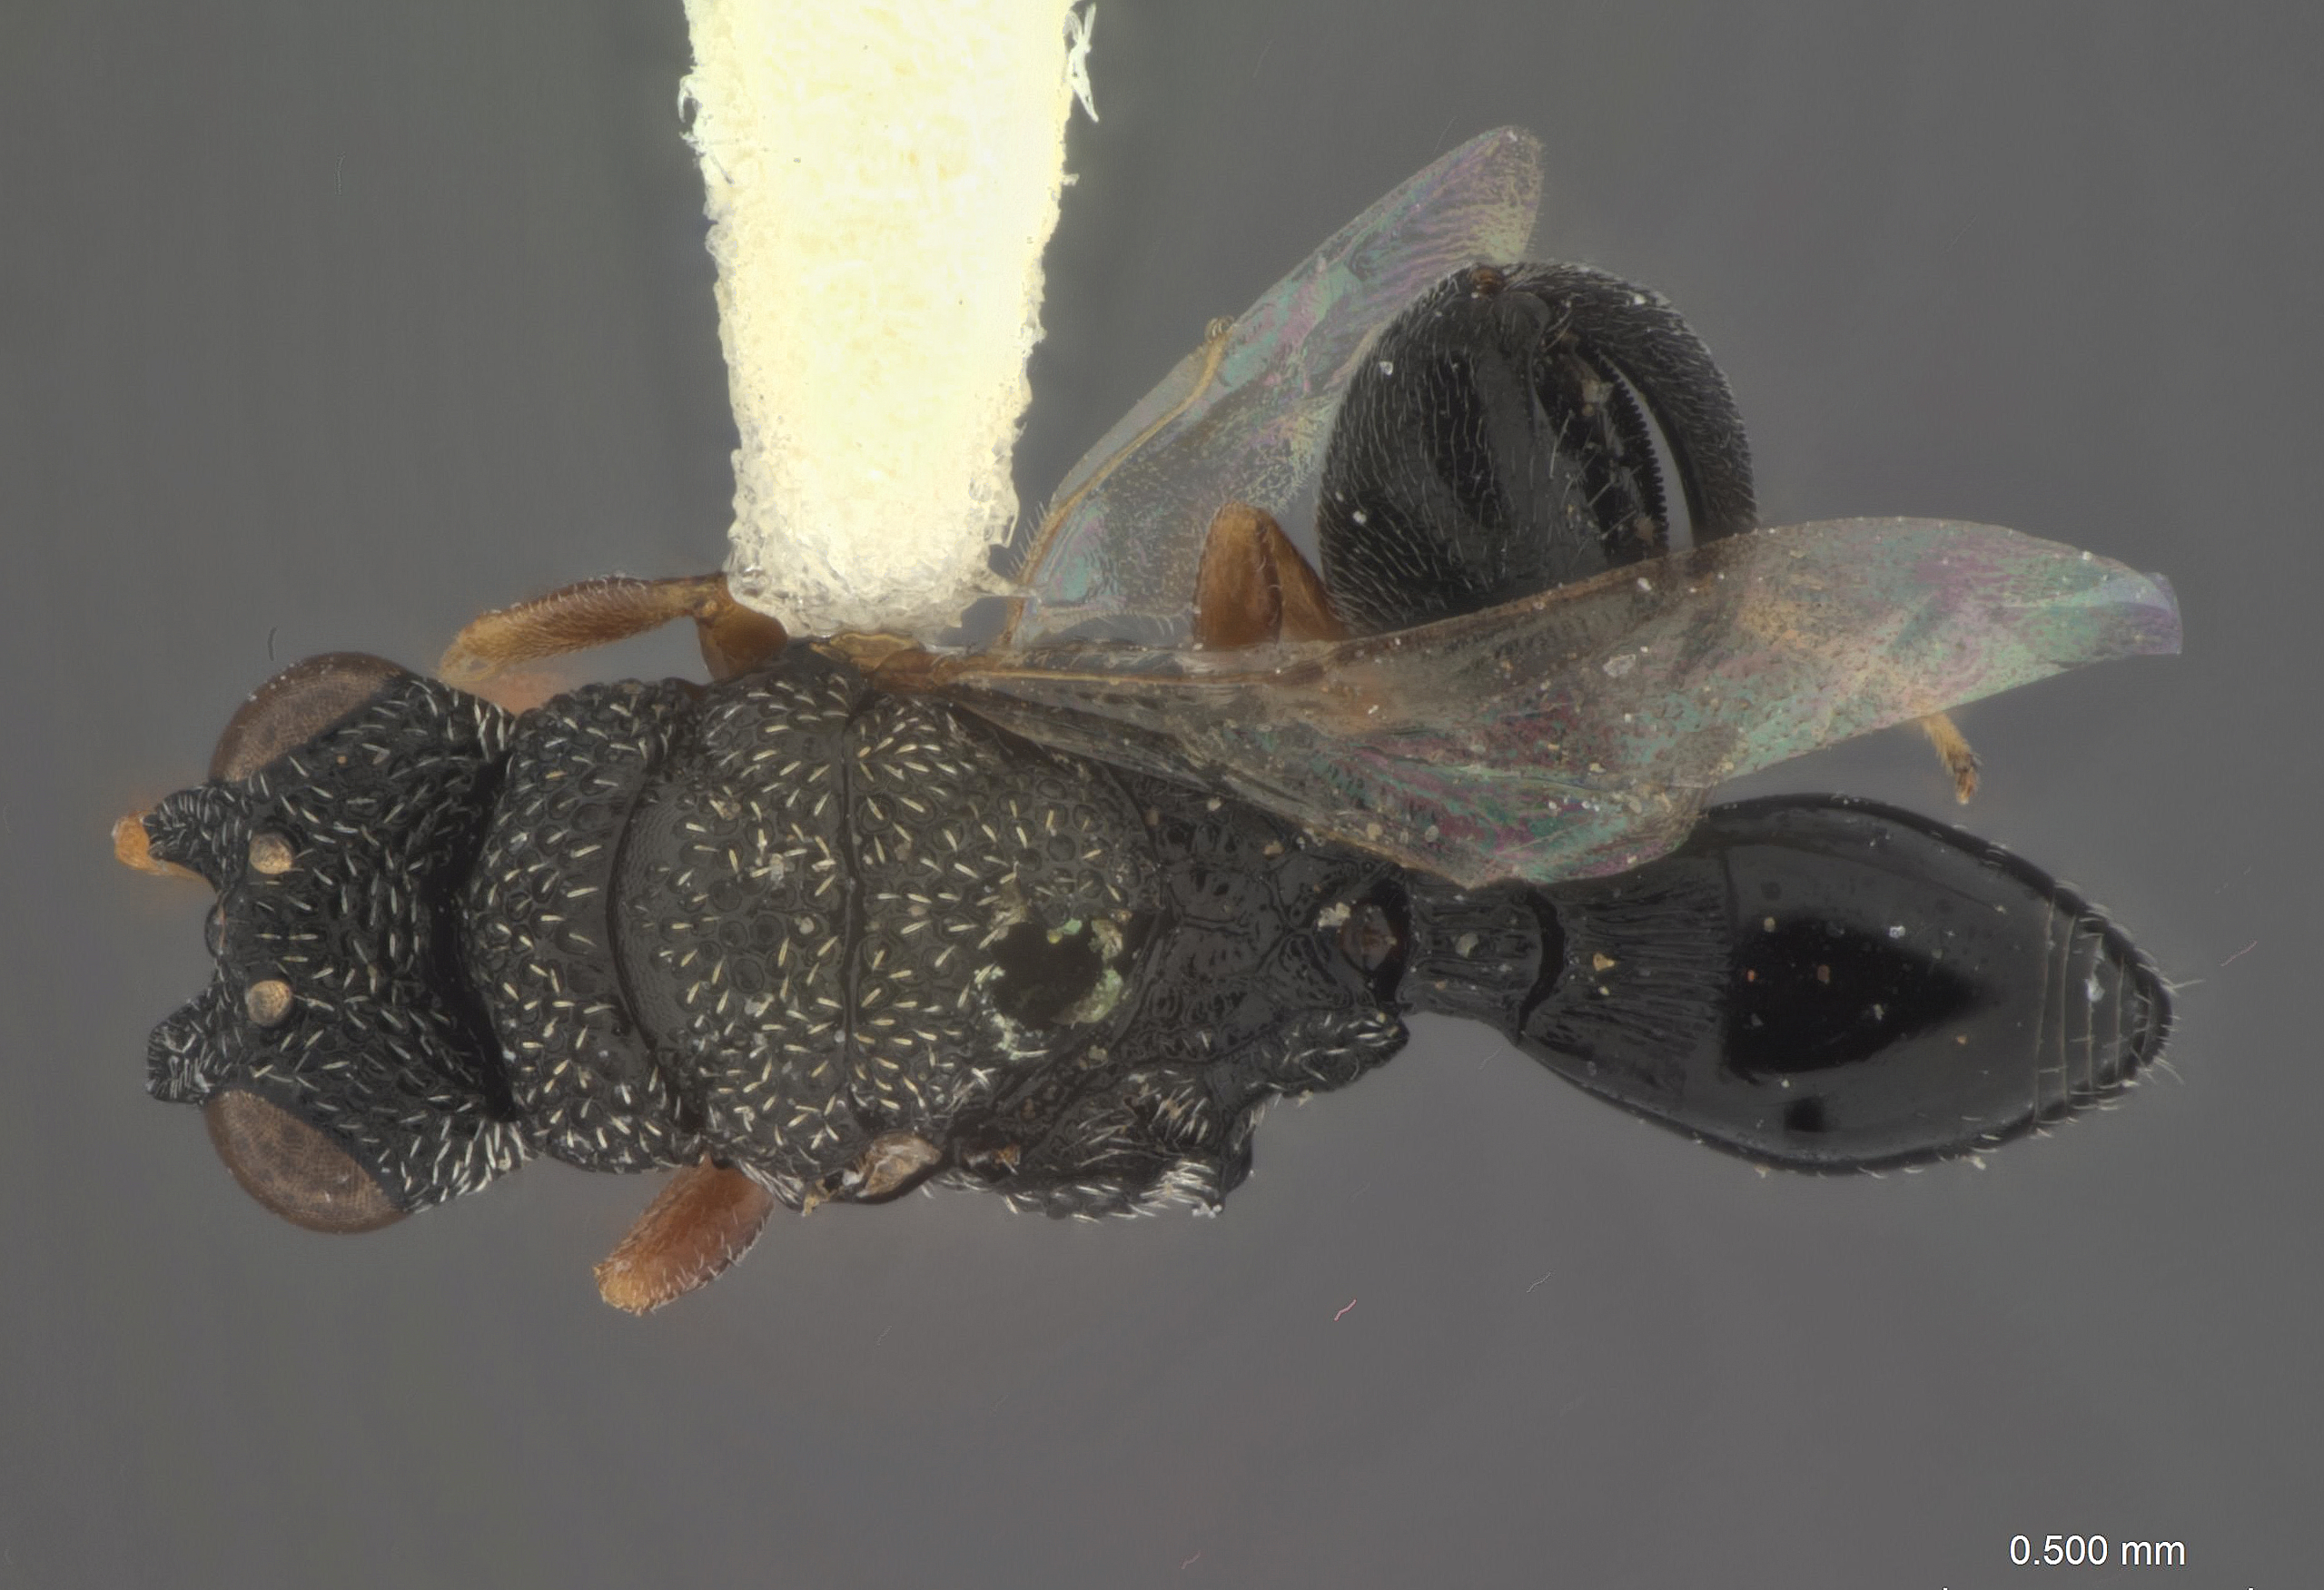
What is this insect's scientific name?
Pareniaca coromandelica
